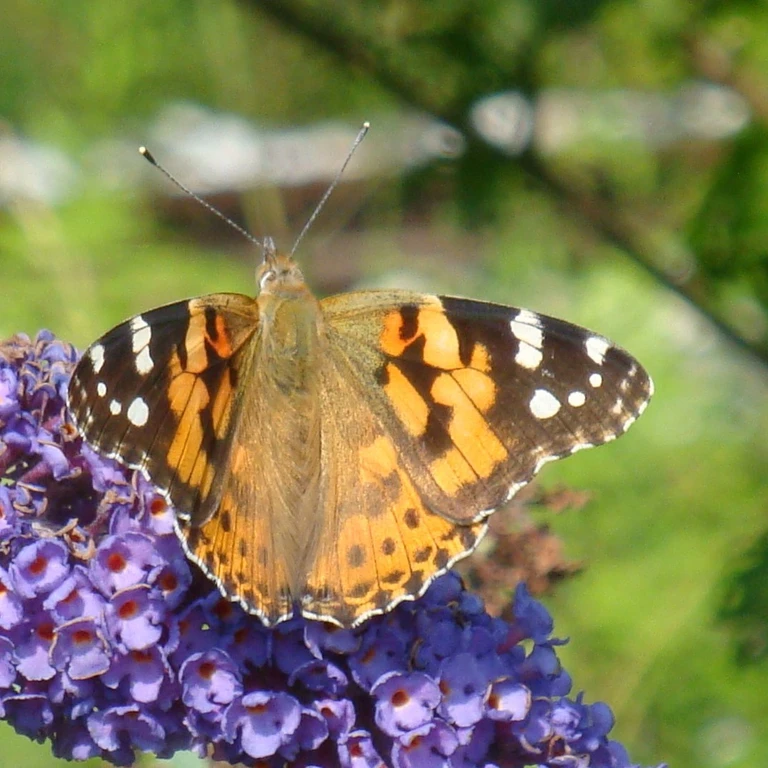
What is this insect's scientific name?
Vanessa cardui
